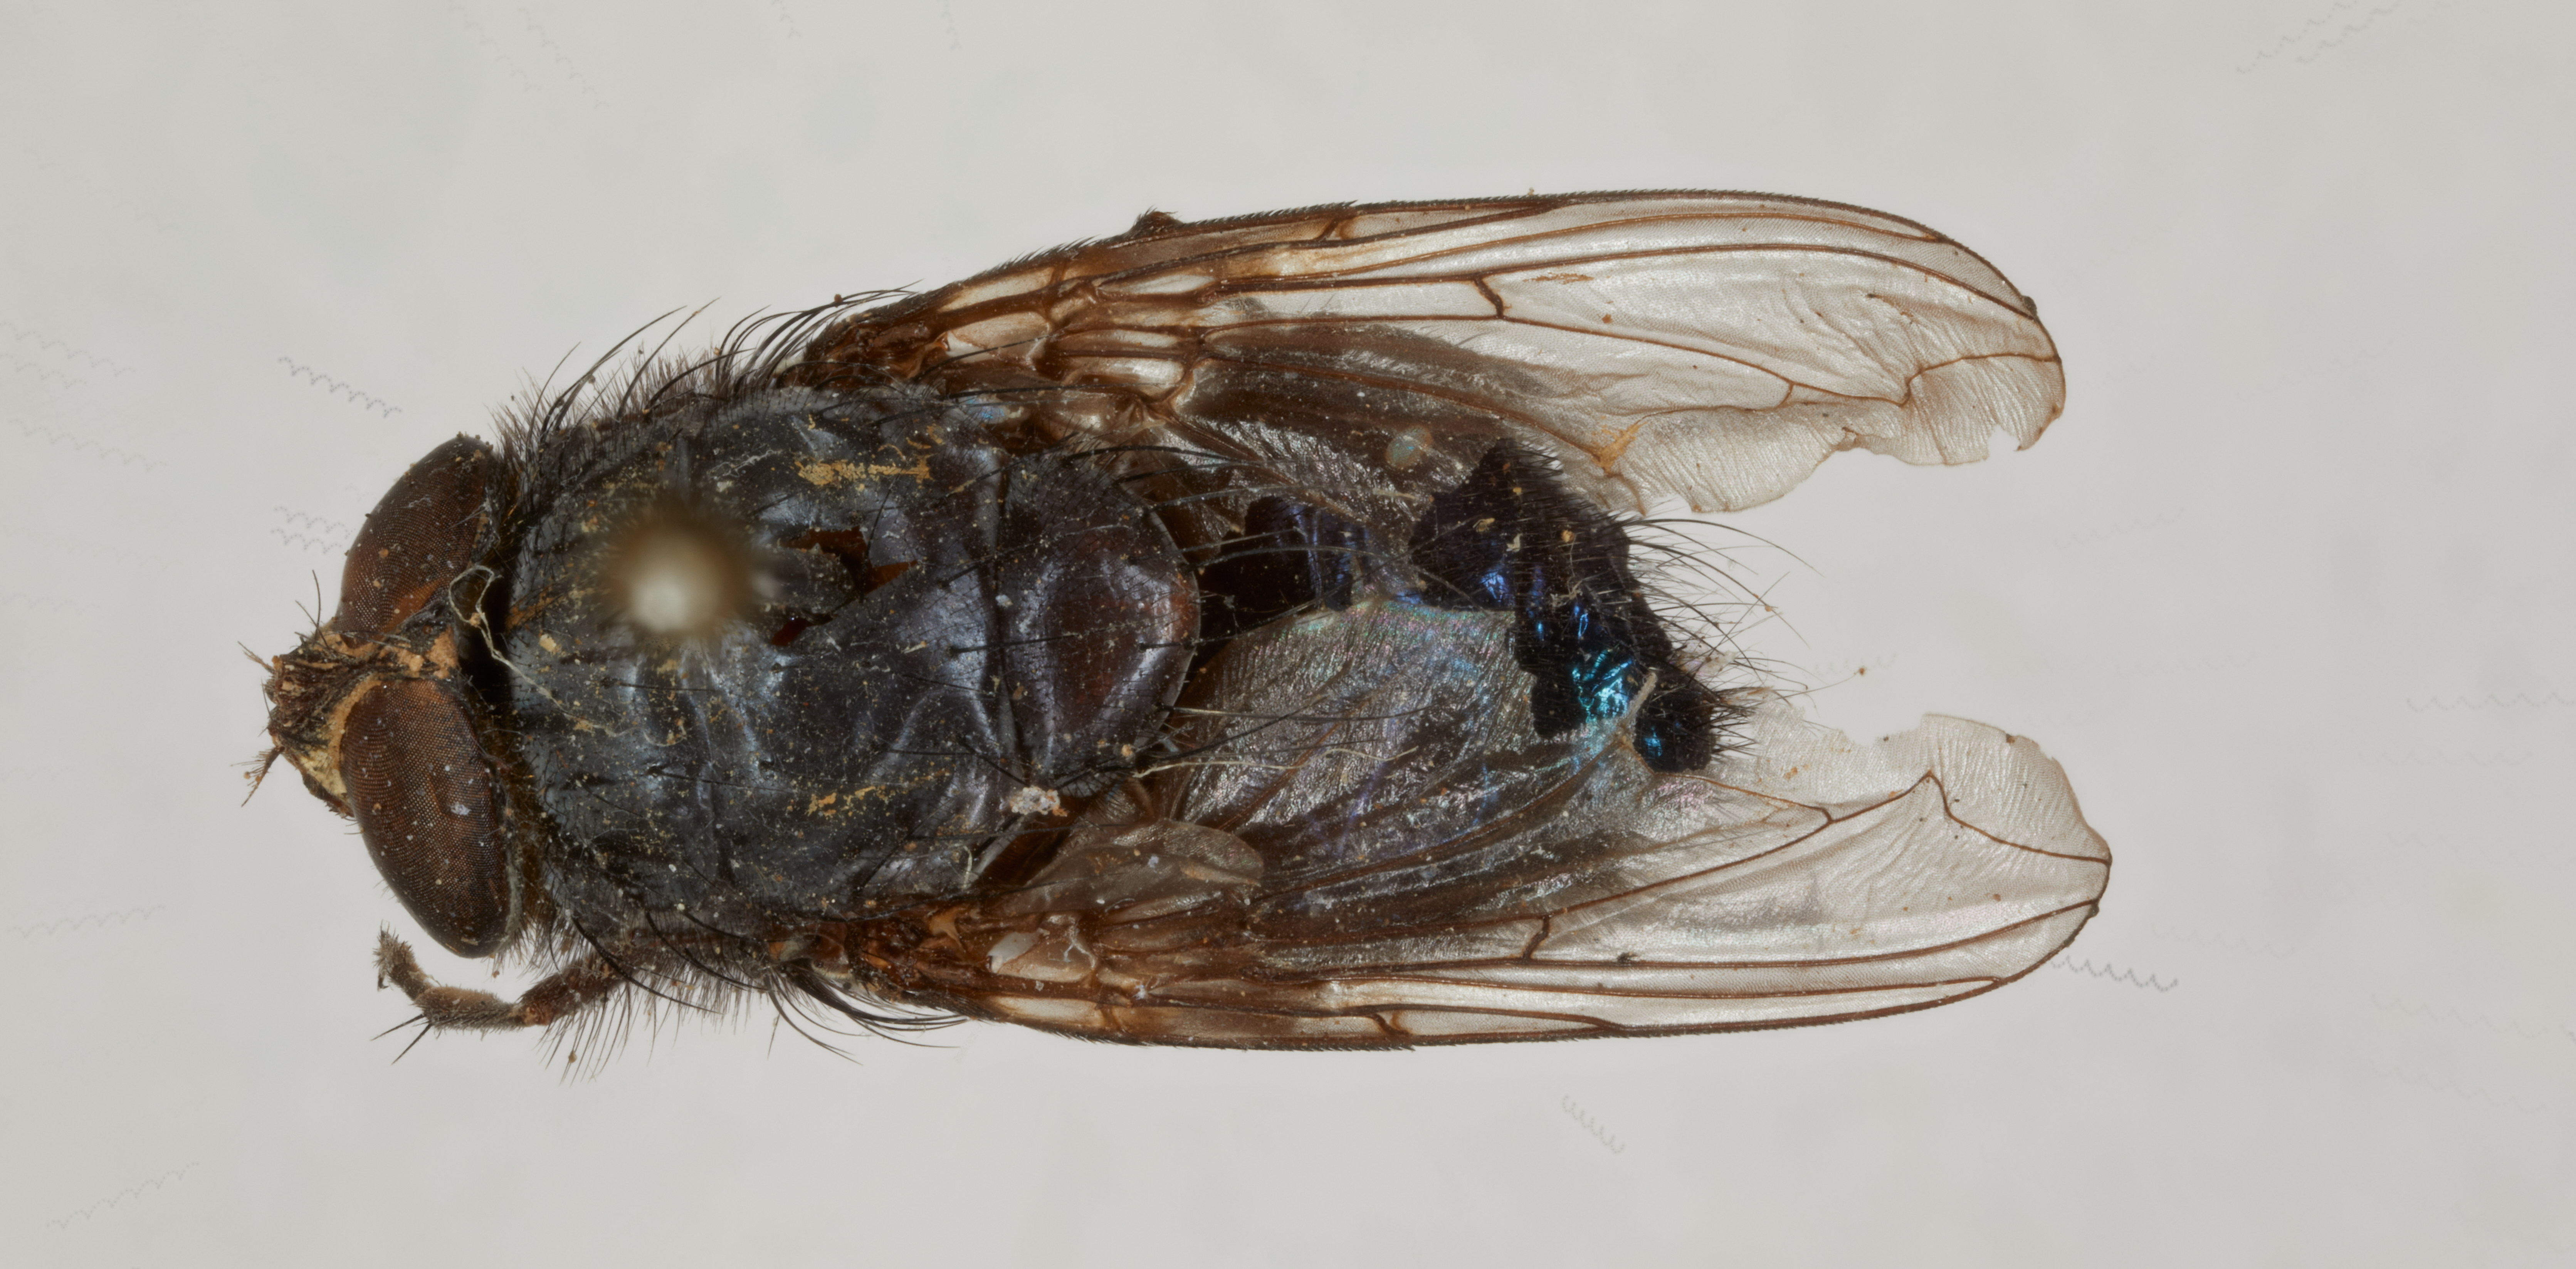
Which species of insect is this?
Calliphora pseudovomitoria
